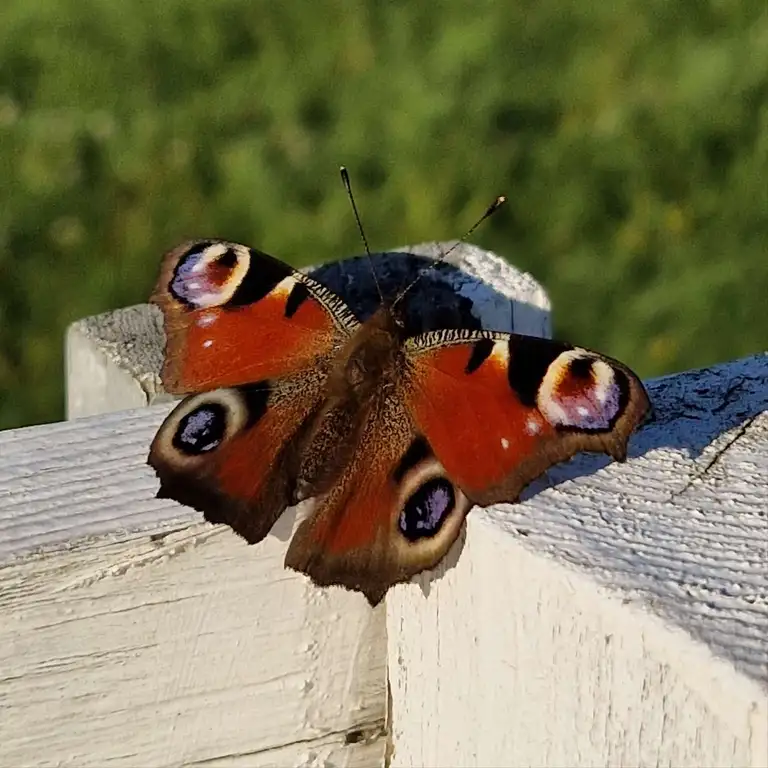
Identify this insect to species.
Aglais io
